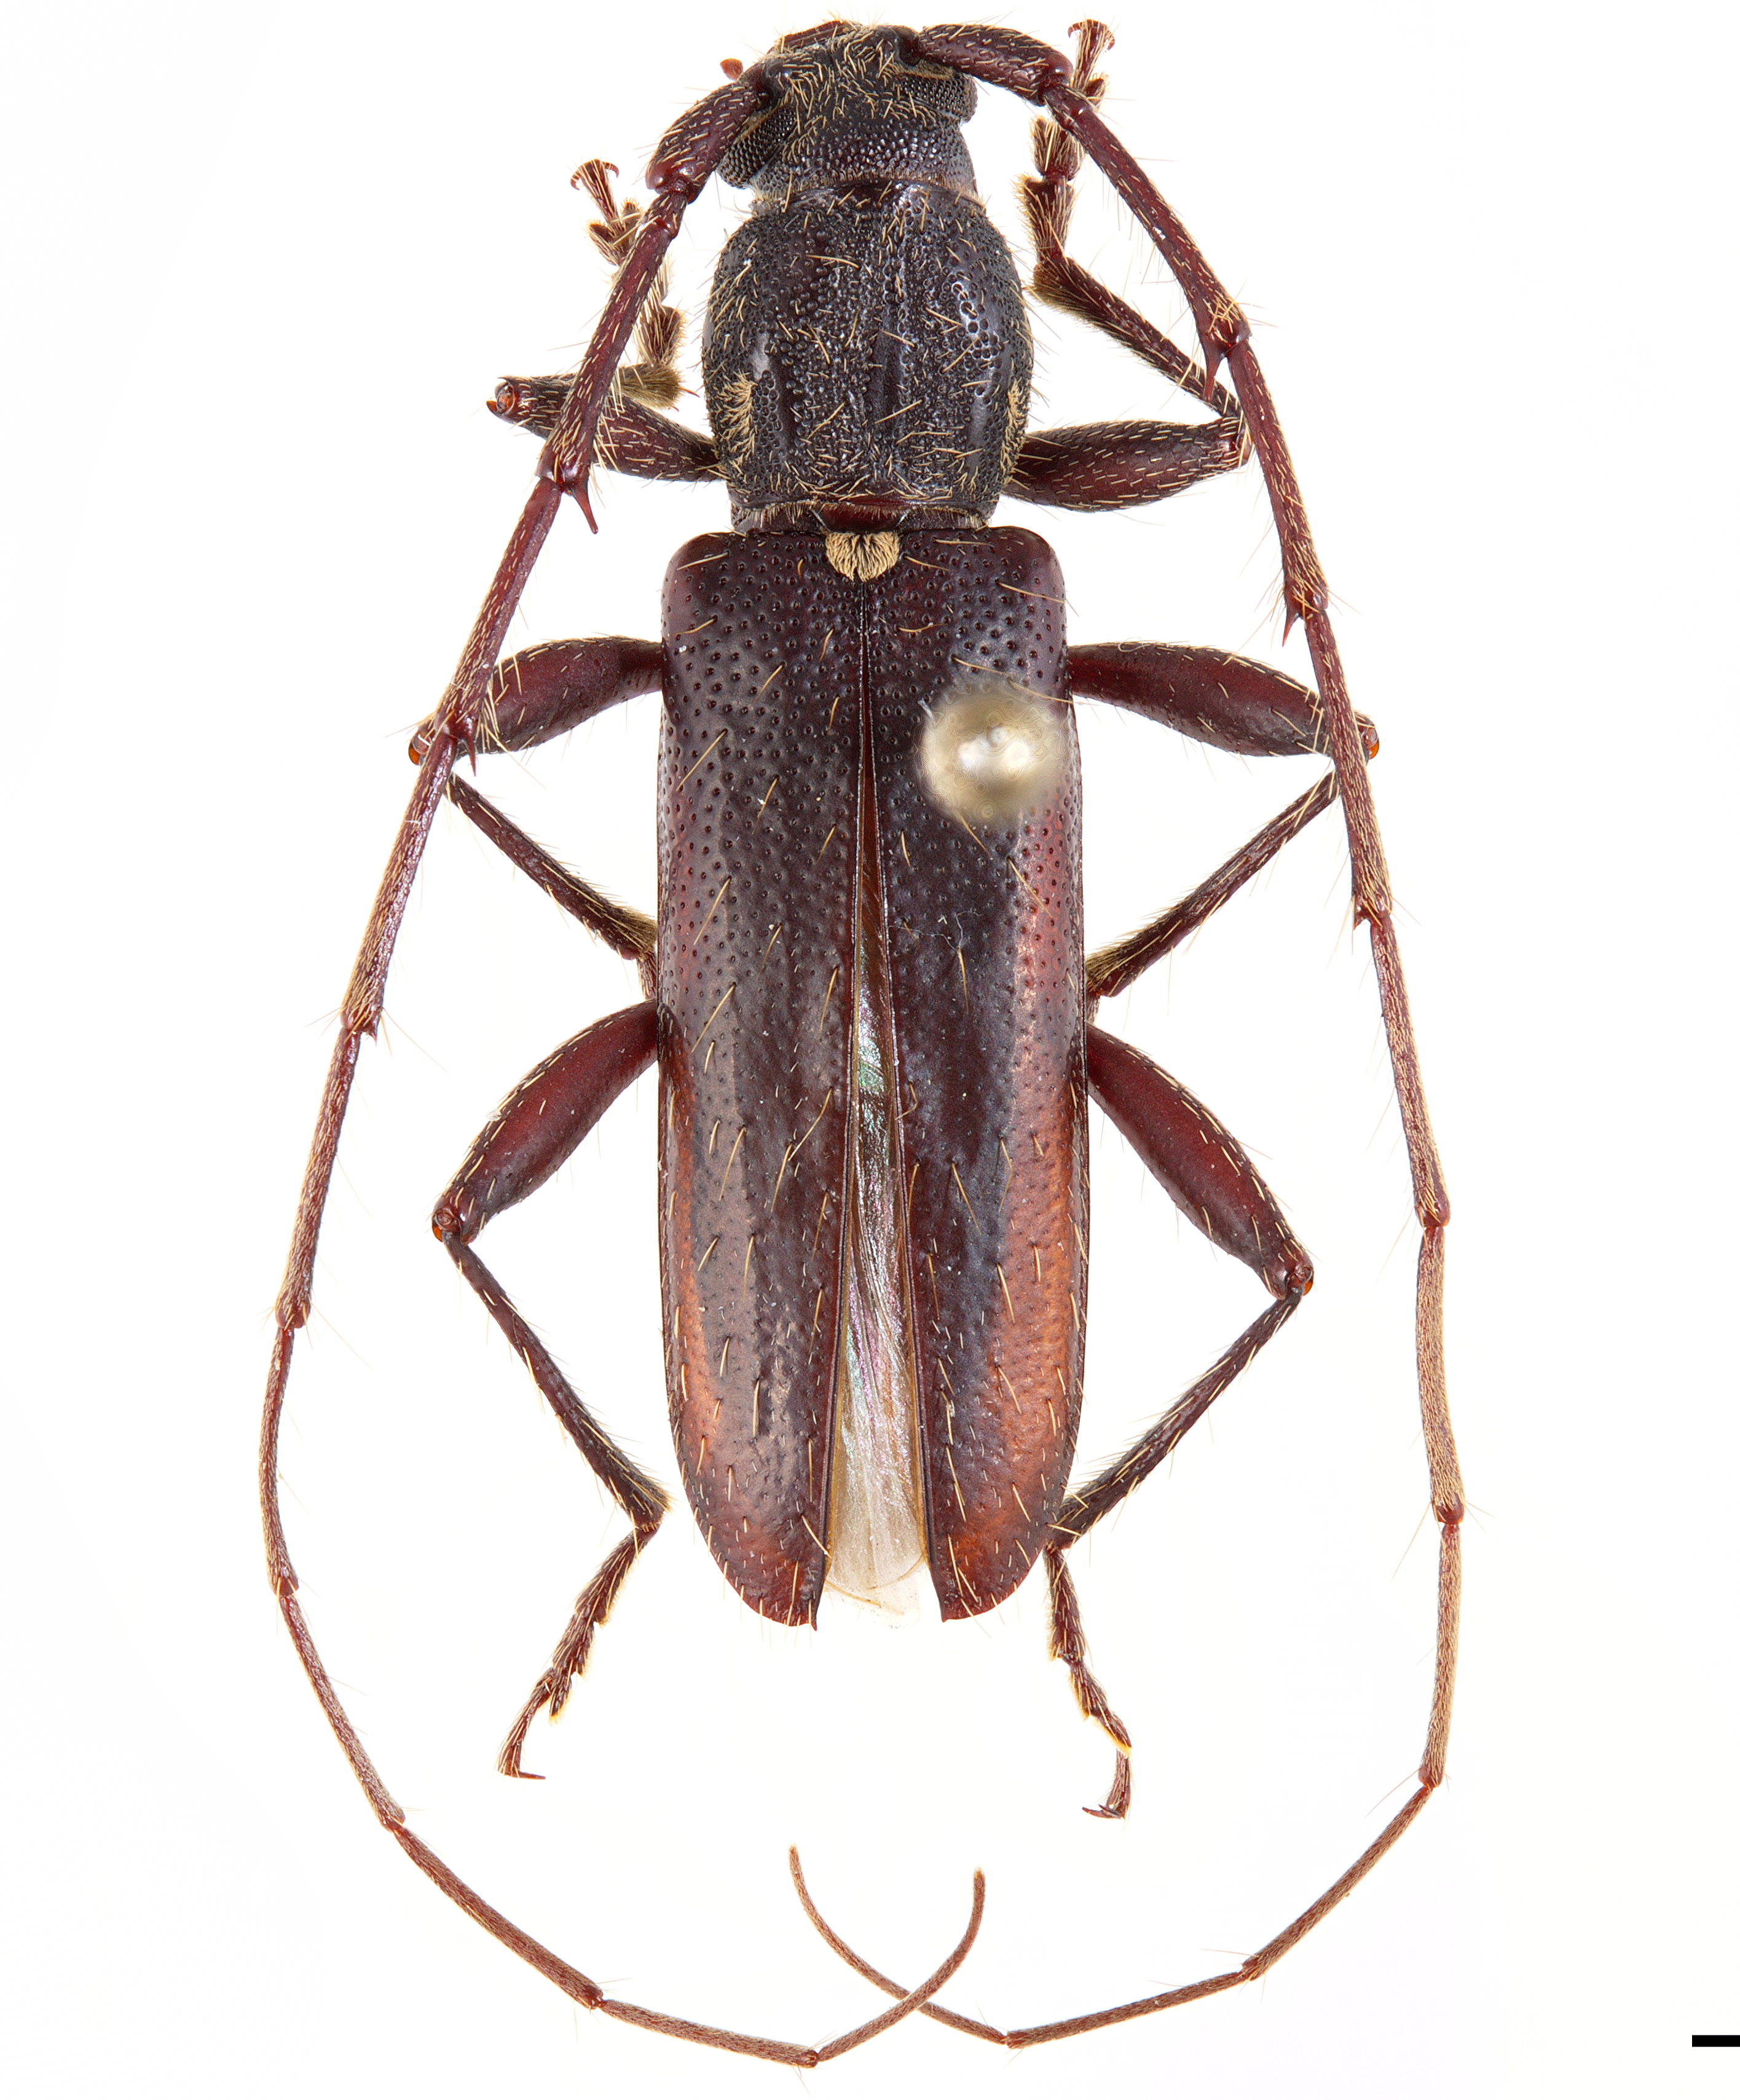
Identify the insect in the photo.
Stenelaphus alienus
